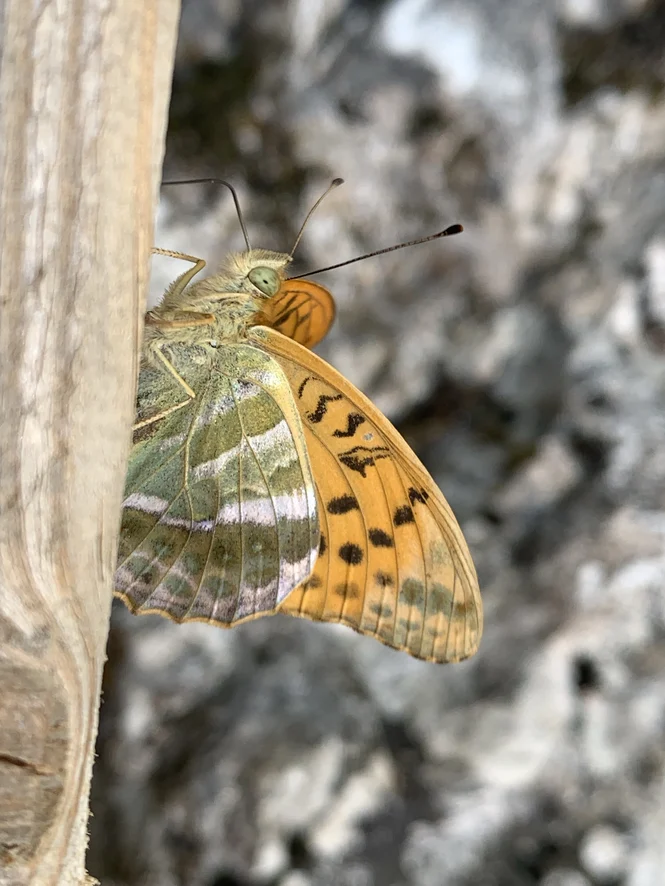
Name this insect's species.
Argynnis paphia
